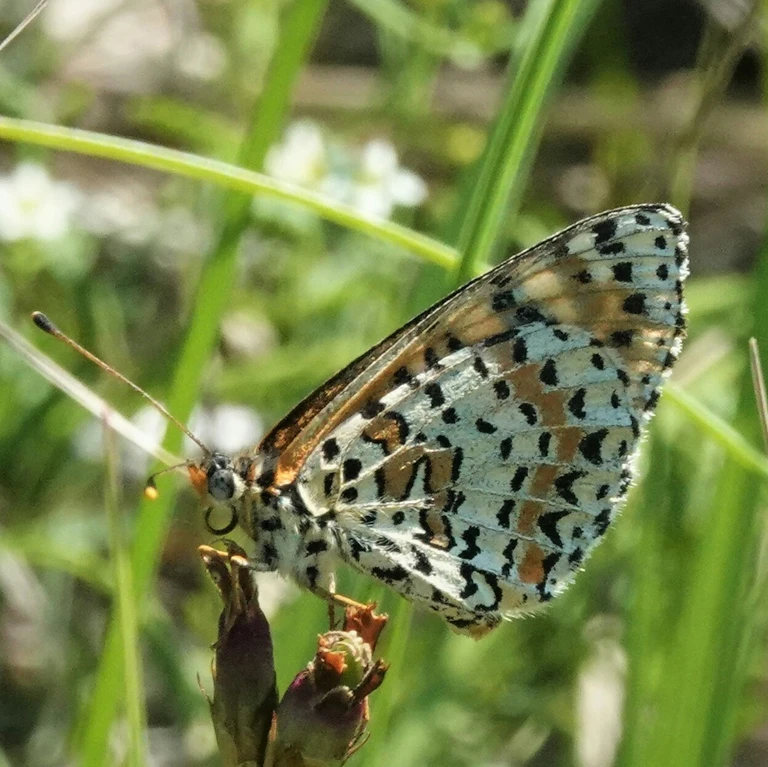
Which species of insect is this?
Melitaea didyma
